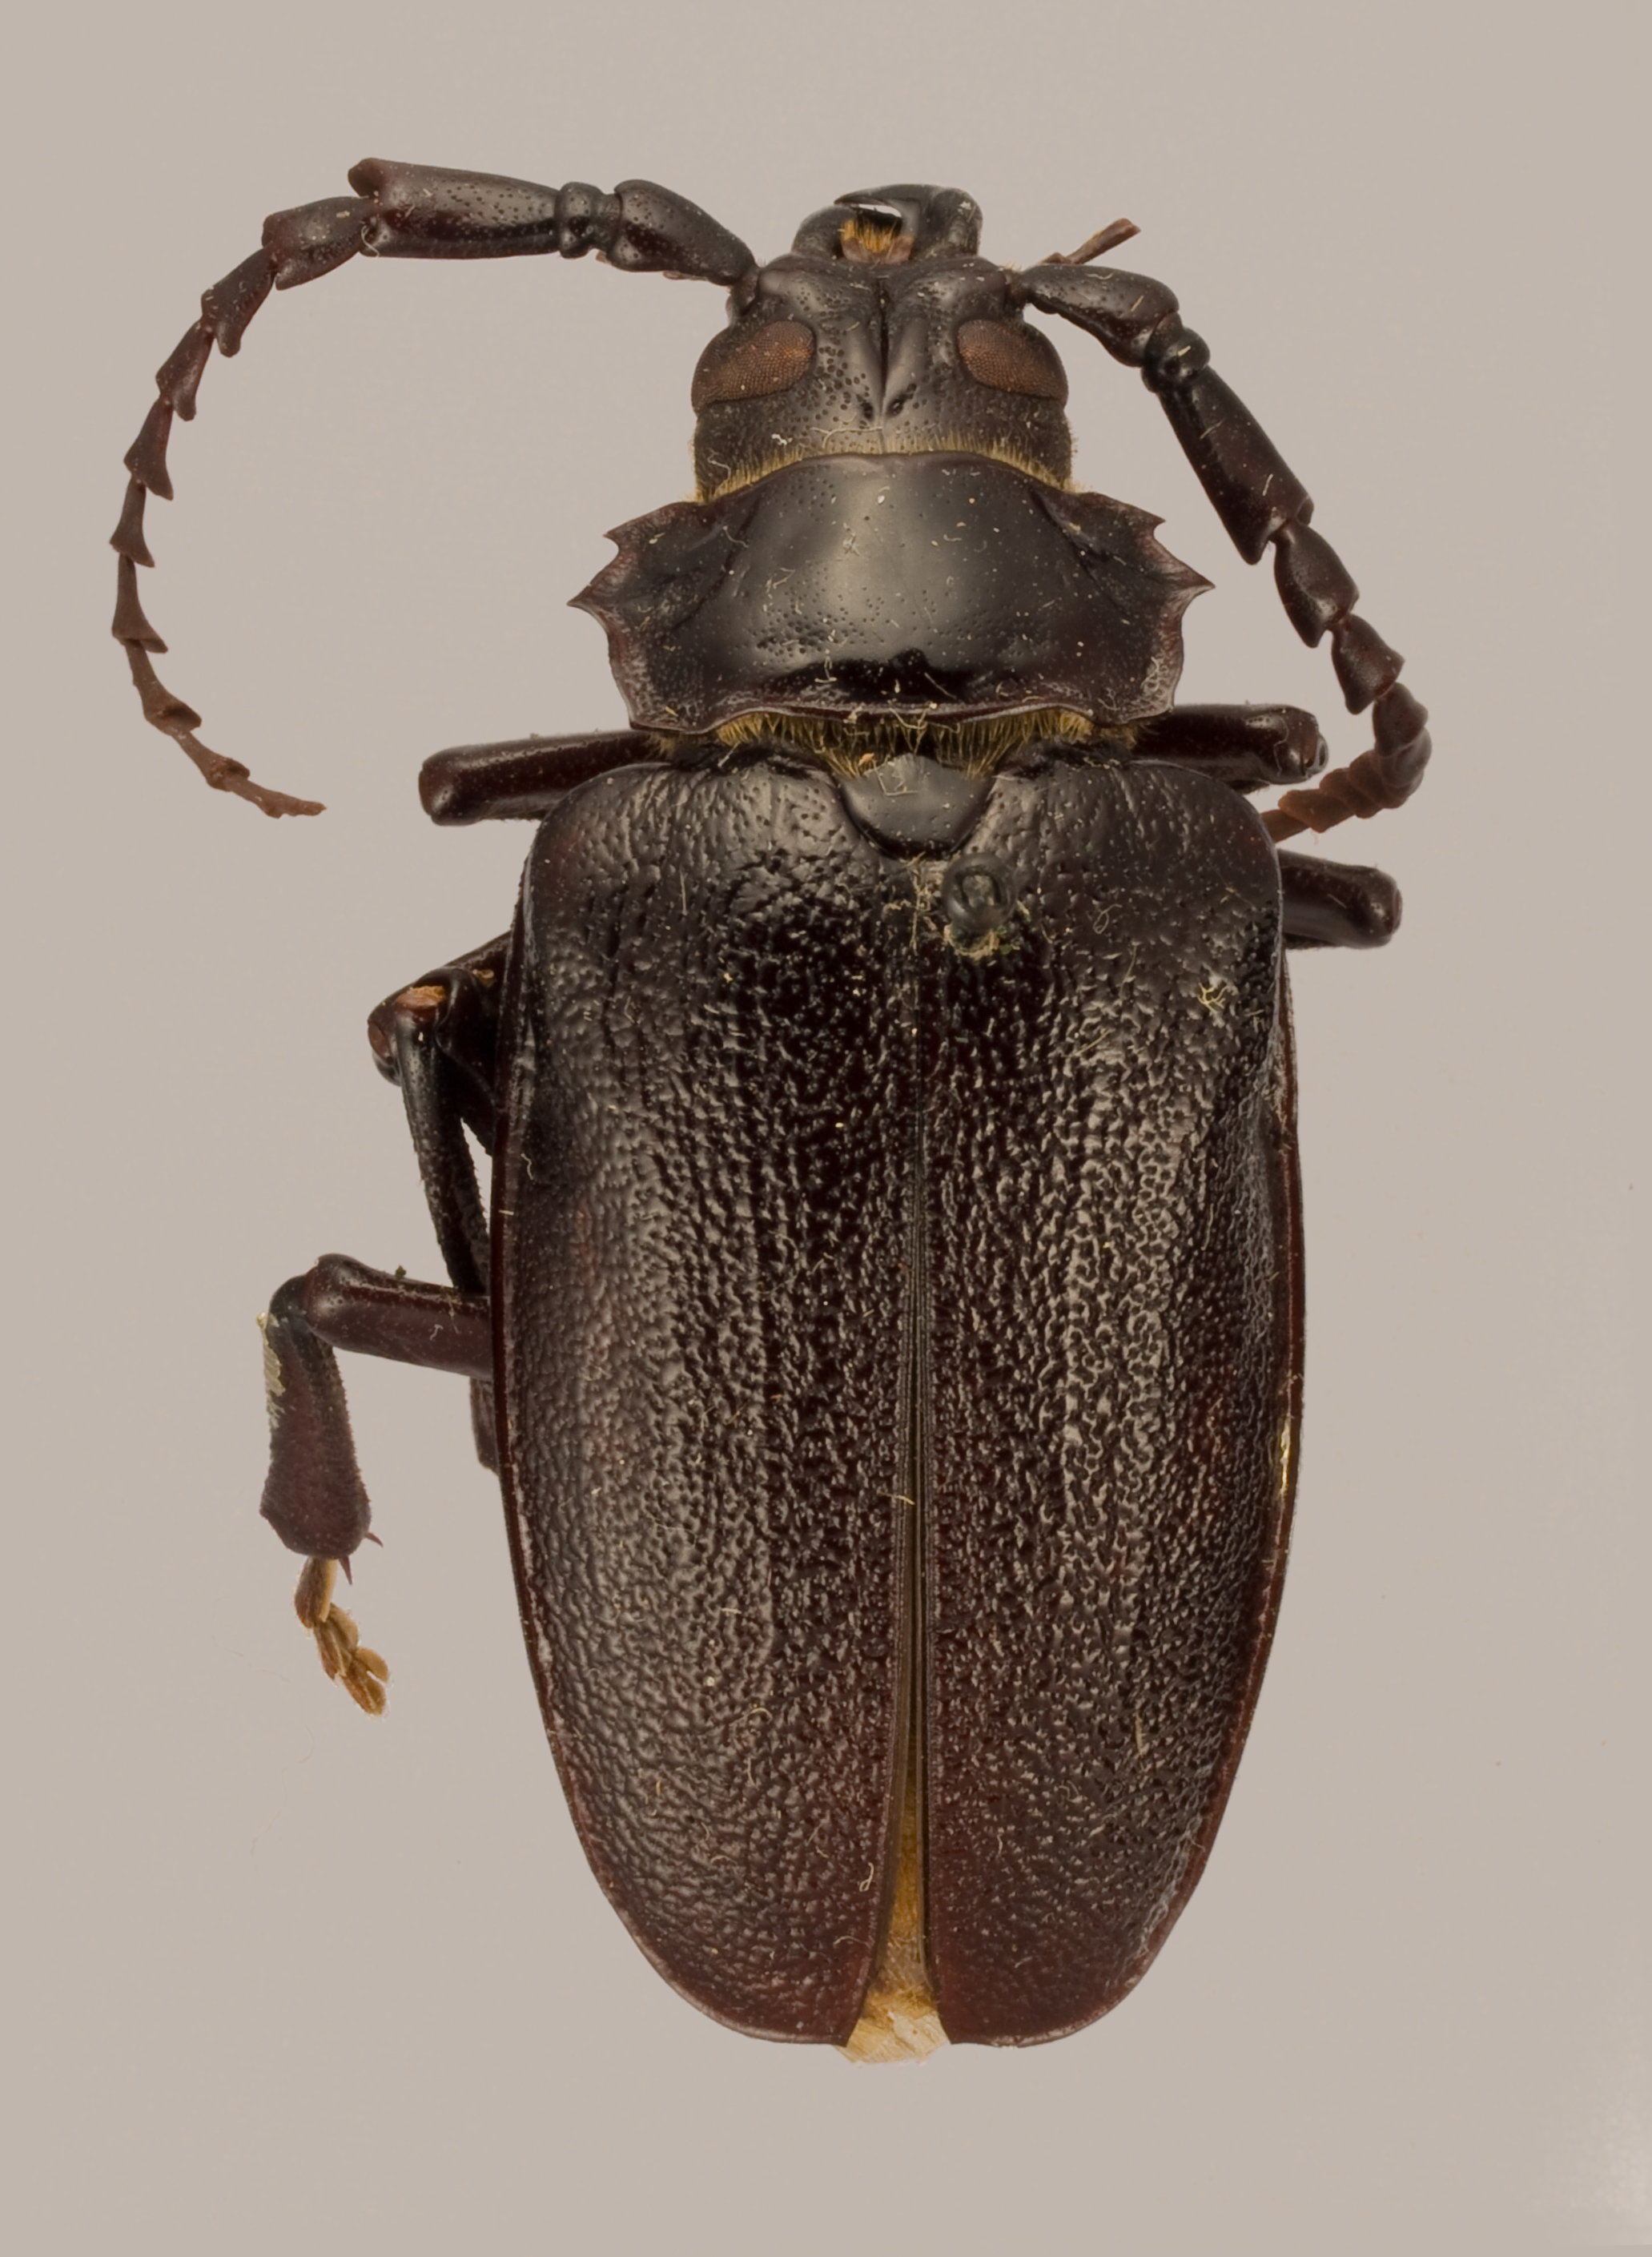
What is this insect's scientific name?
Prionus nigrescens (also Prionus laticollis)
